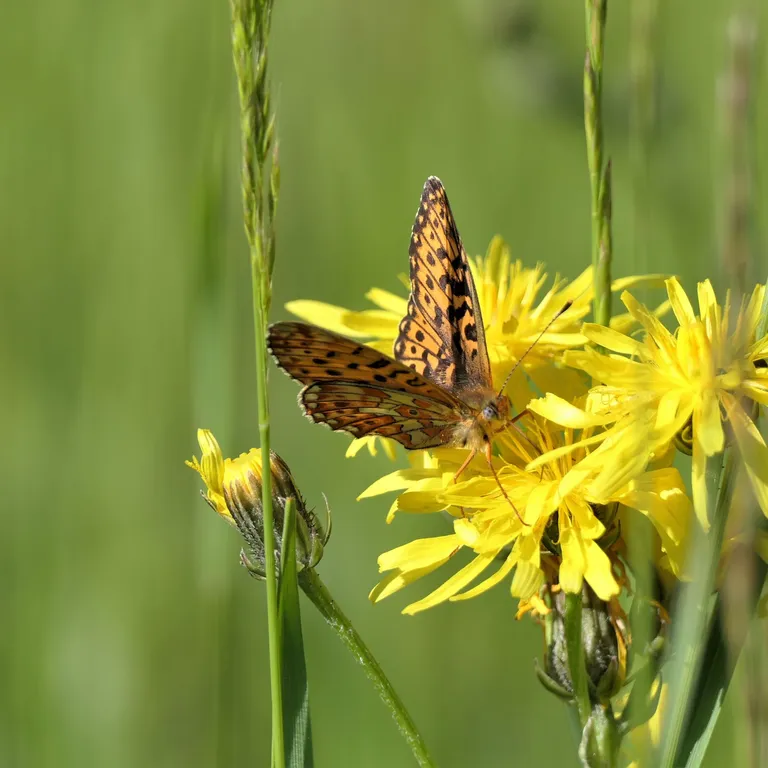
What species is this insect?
Boloria euphrosyne (also Clossiana euphrosyne)
